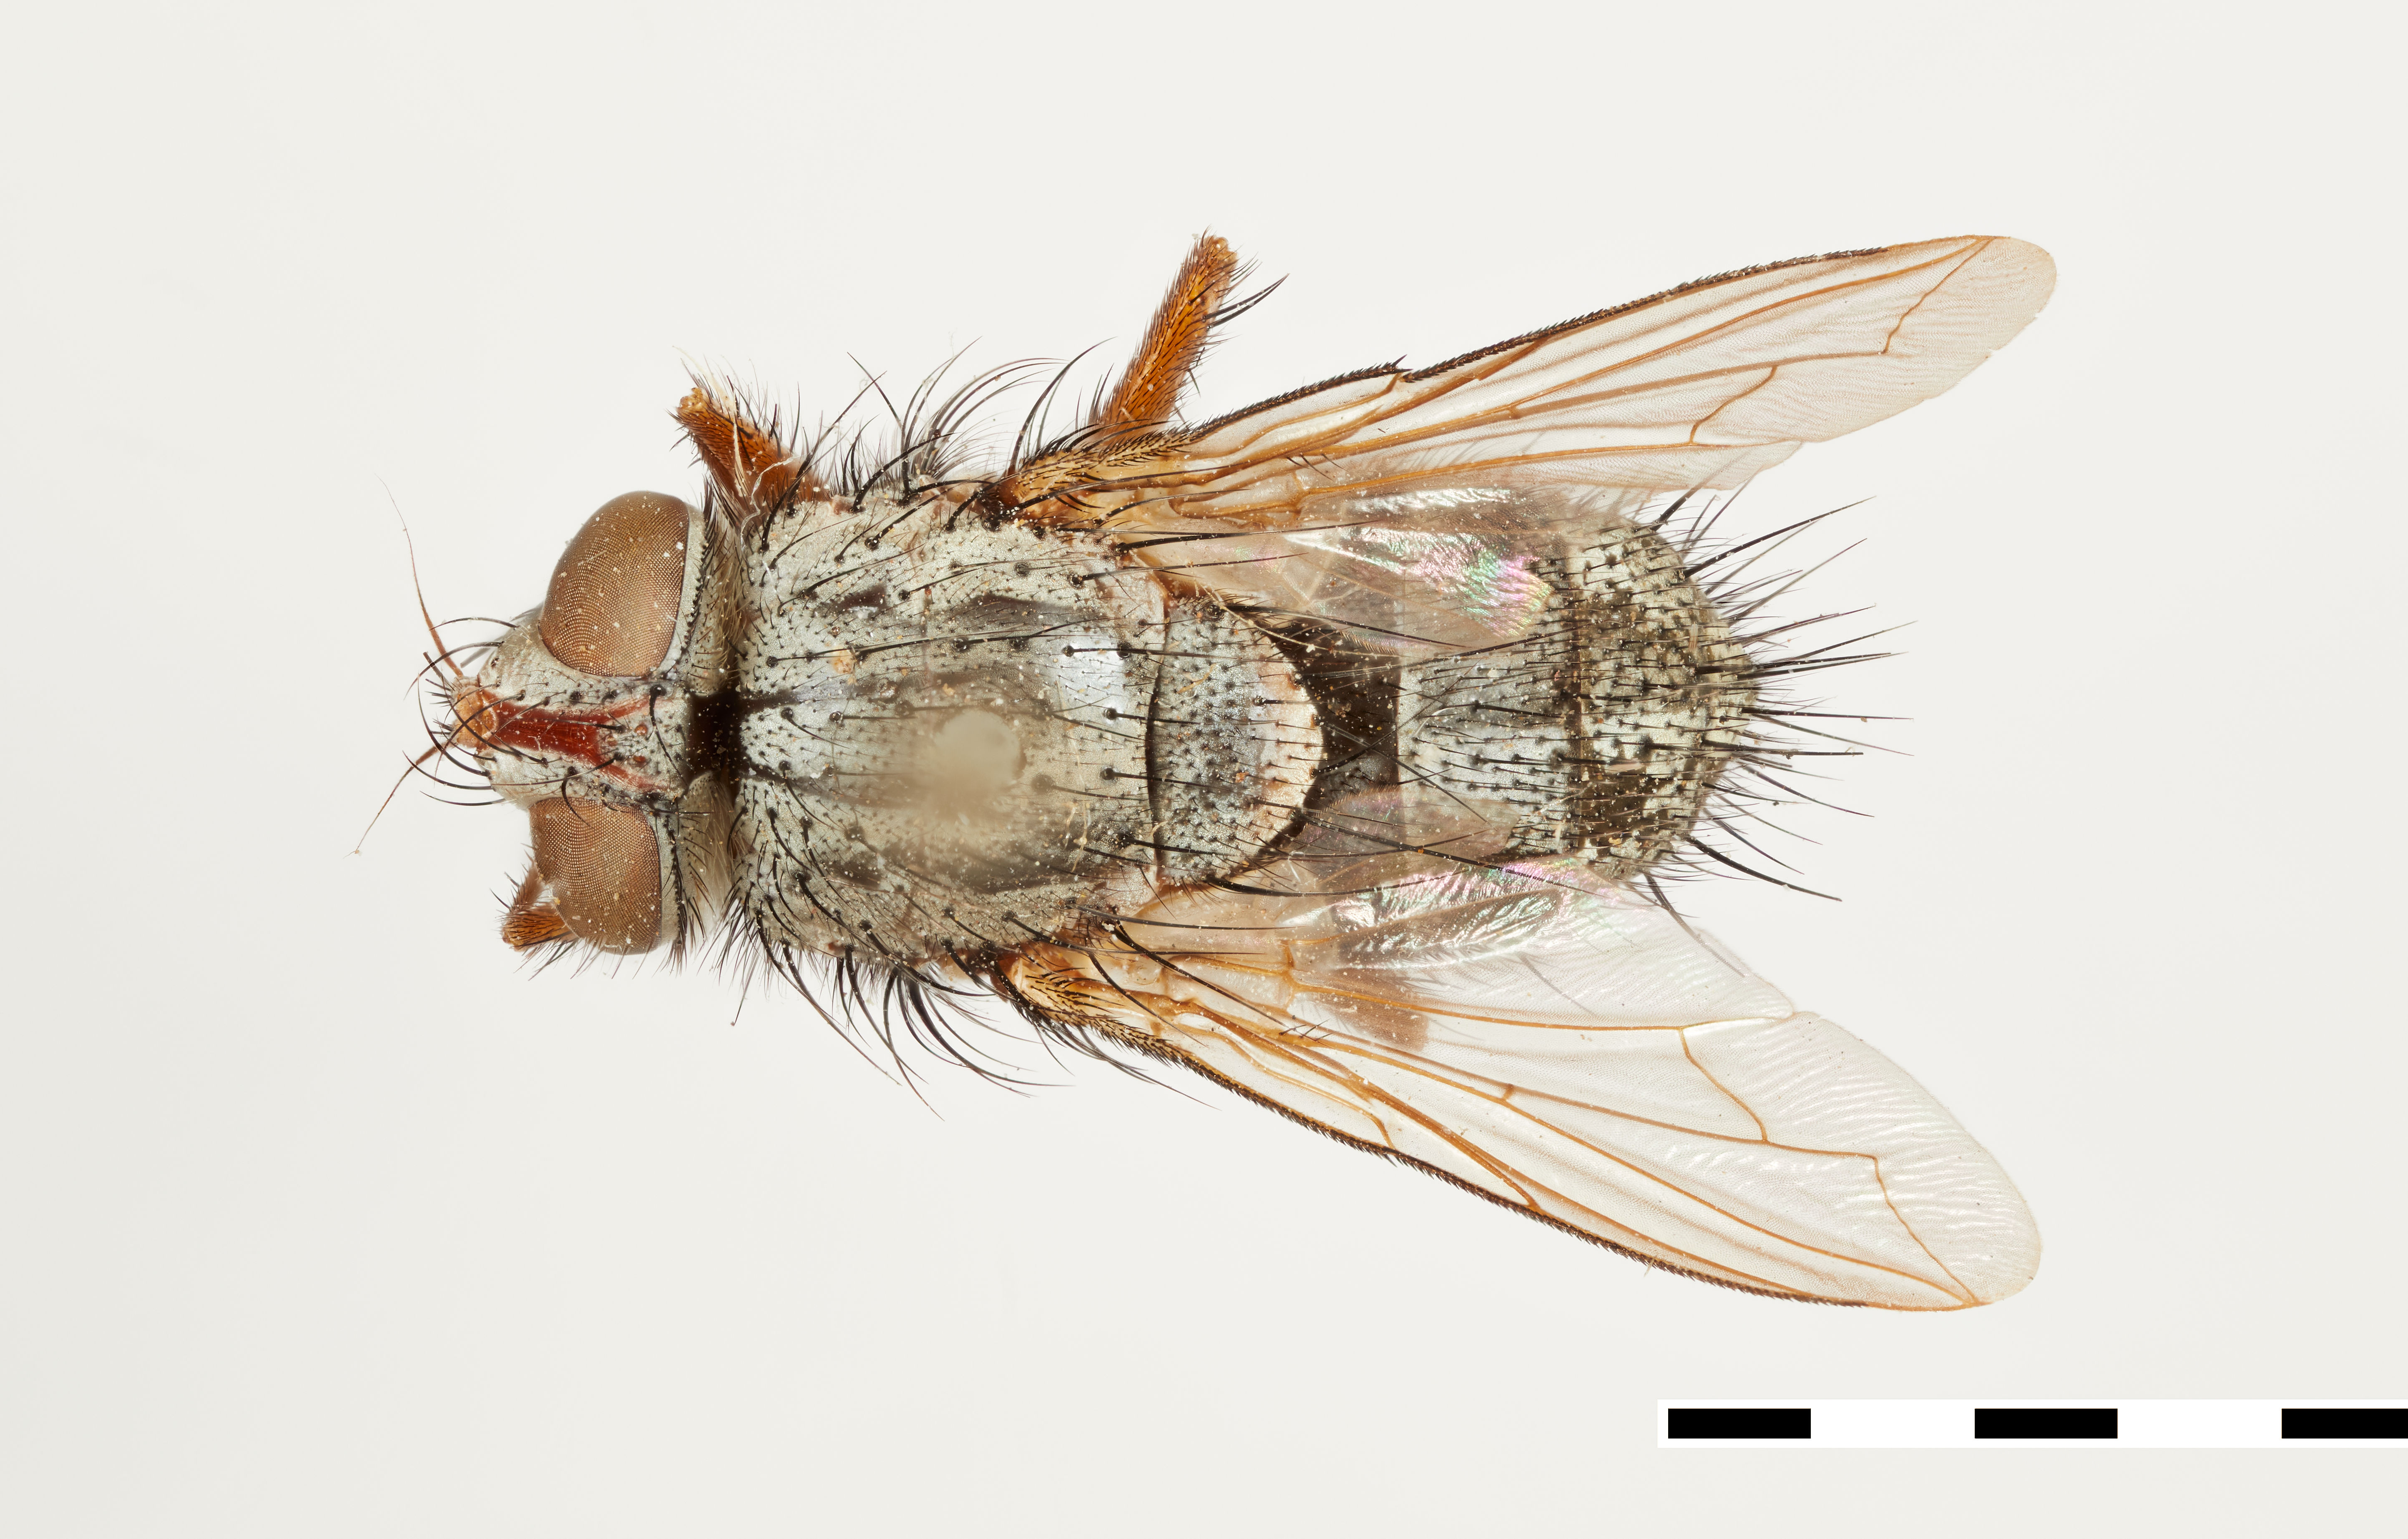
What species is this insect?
Sturmia australis
